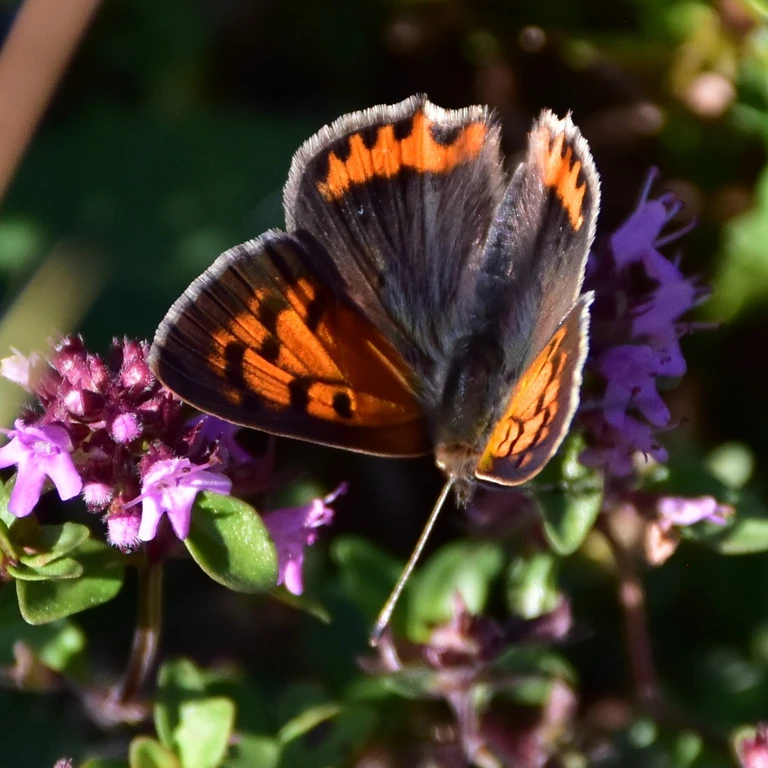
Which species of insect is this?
Lycaena phlaeas
